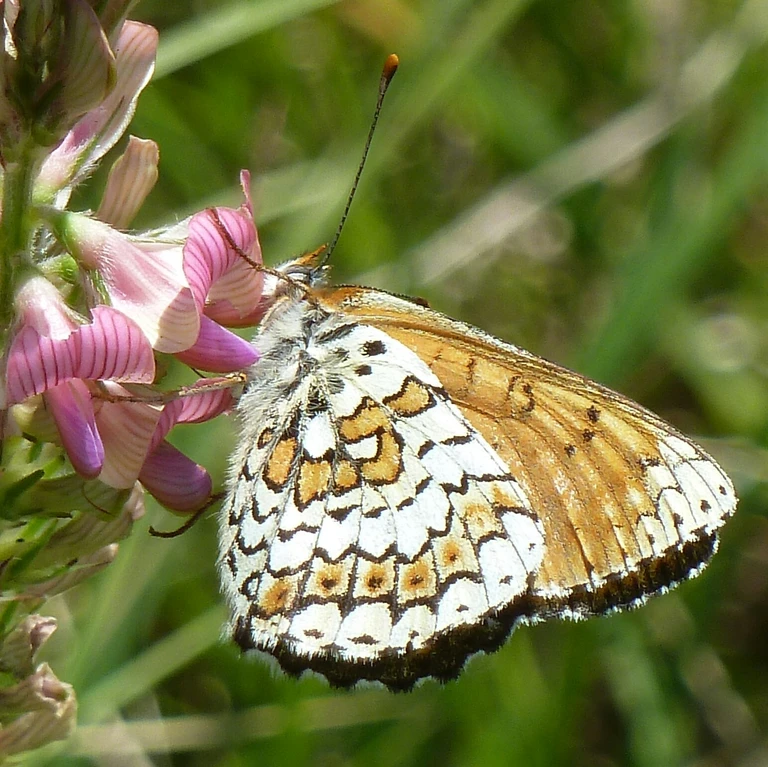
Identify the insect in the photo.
Melitaea cinxia
